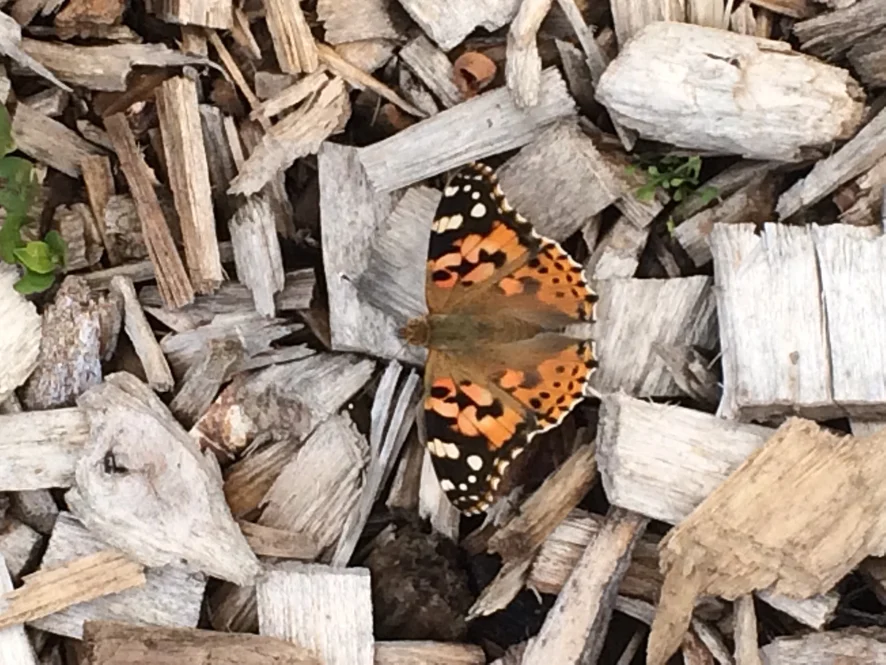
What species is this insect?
Vanessa cardui
